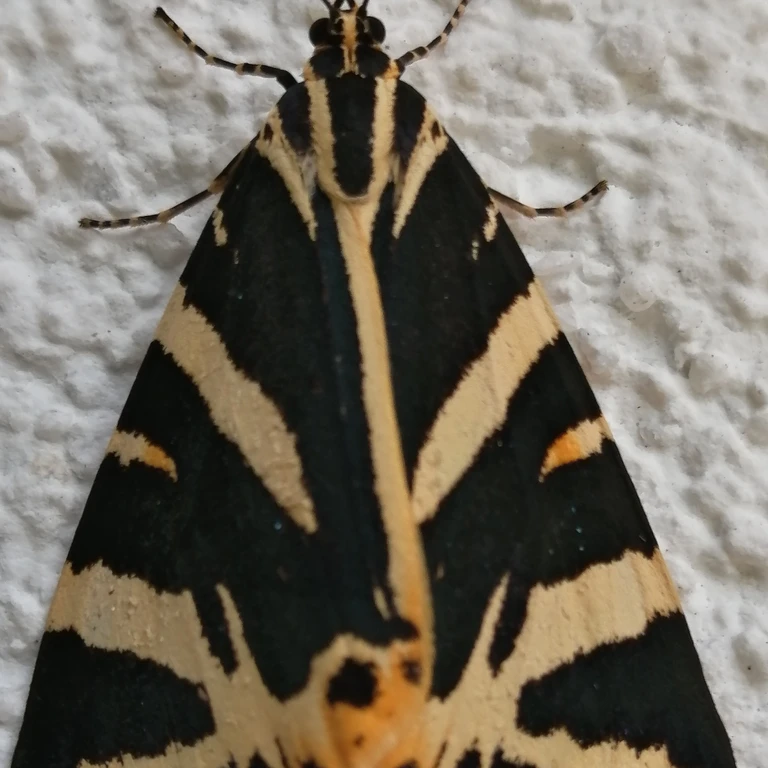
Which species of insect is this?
Euplagia quadripunctaria
